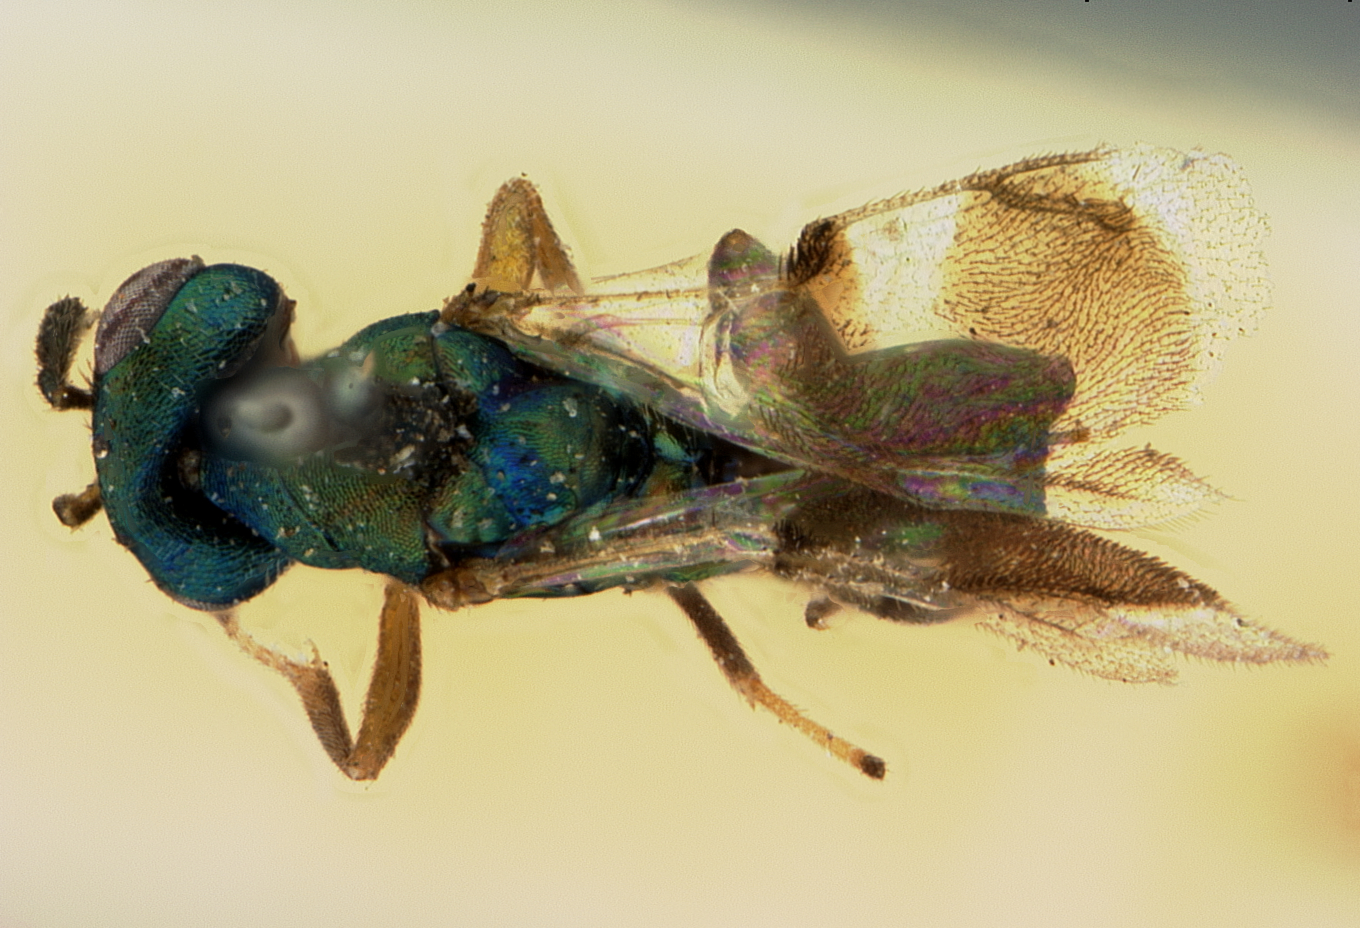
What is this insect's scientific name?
Brachycaudonia californica
